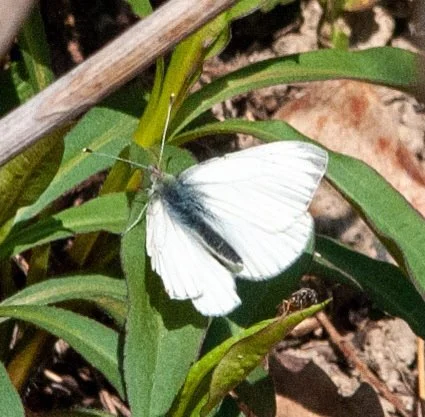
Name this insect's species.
Pieris napi
